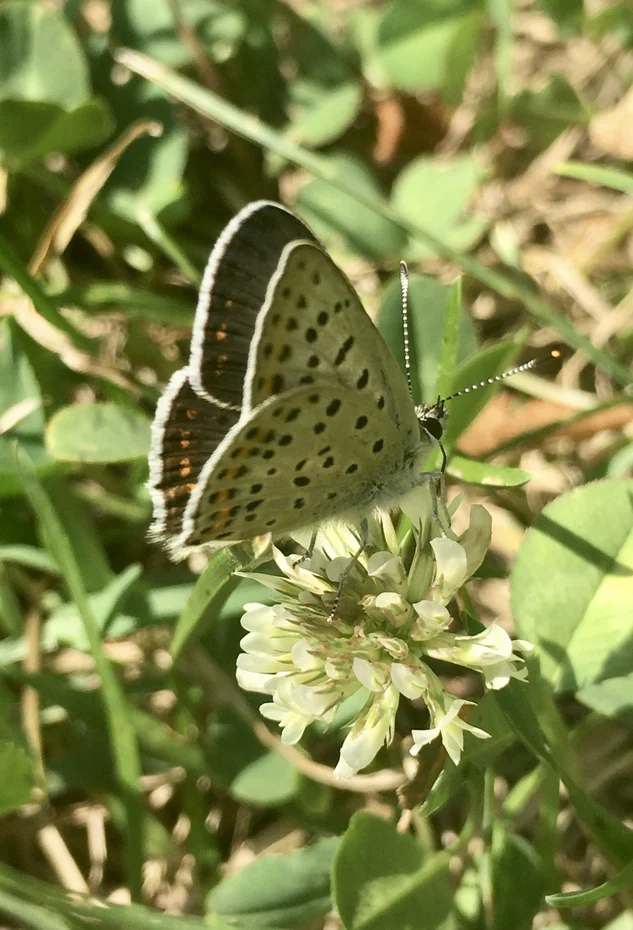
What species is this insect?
Lycaena tityrus (also Loweia tityrus)
